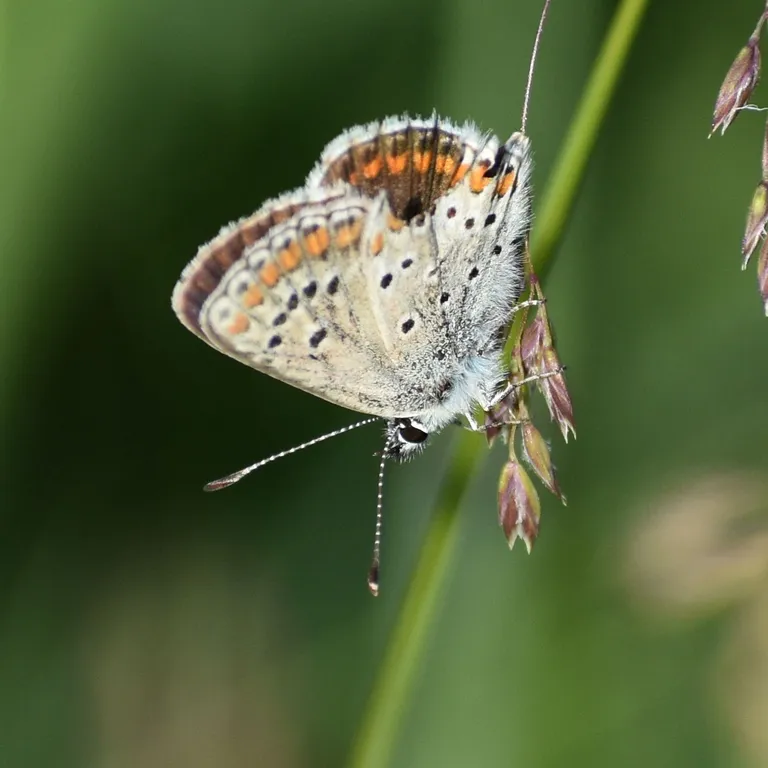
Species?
Aricia agestis/artaxerxes
